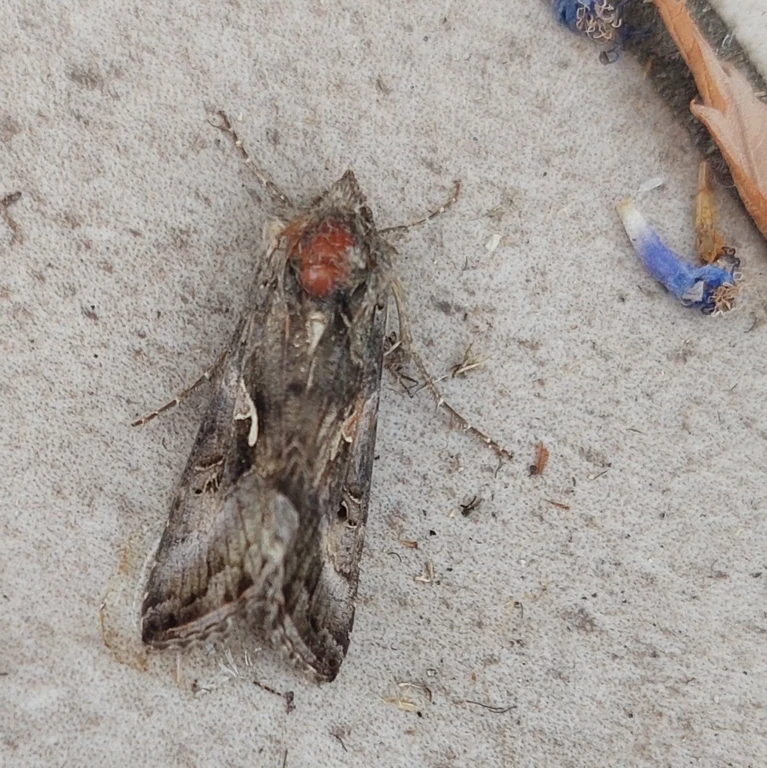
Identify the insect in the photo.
Autographa gamma
